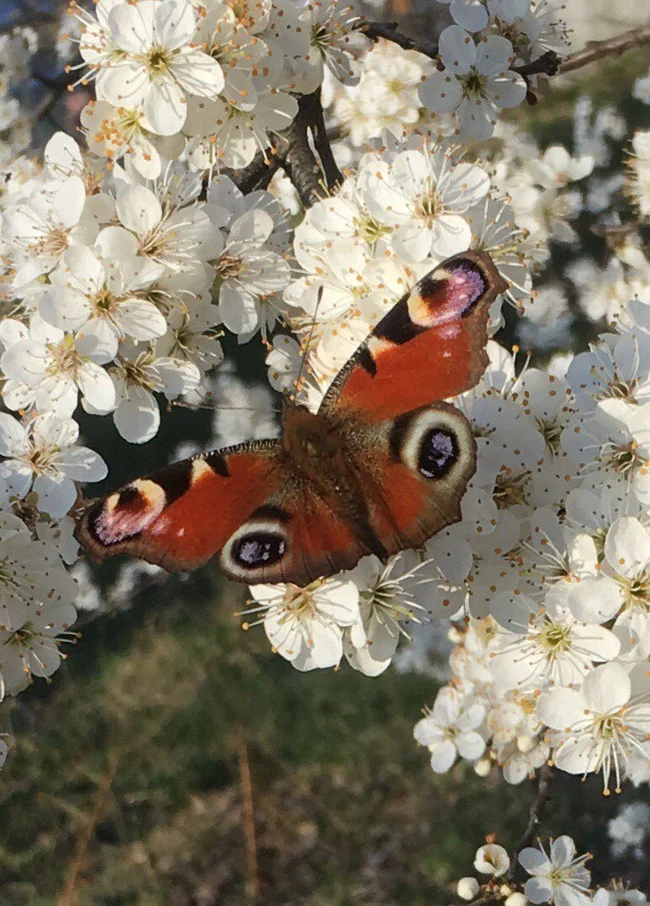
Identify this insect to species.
Aglais io
